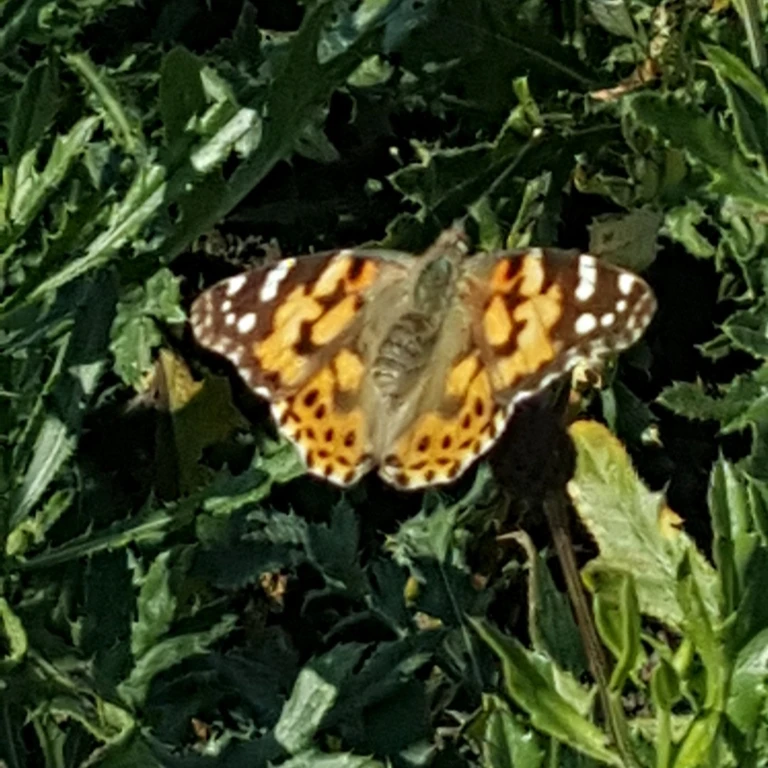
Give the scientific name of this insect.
Vanessa cardui
